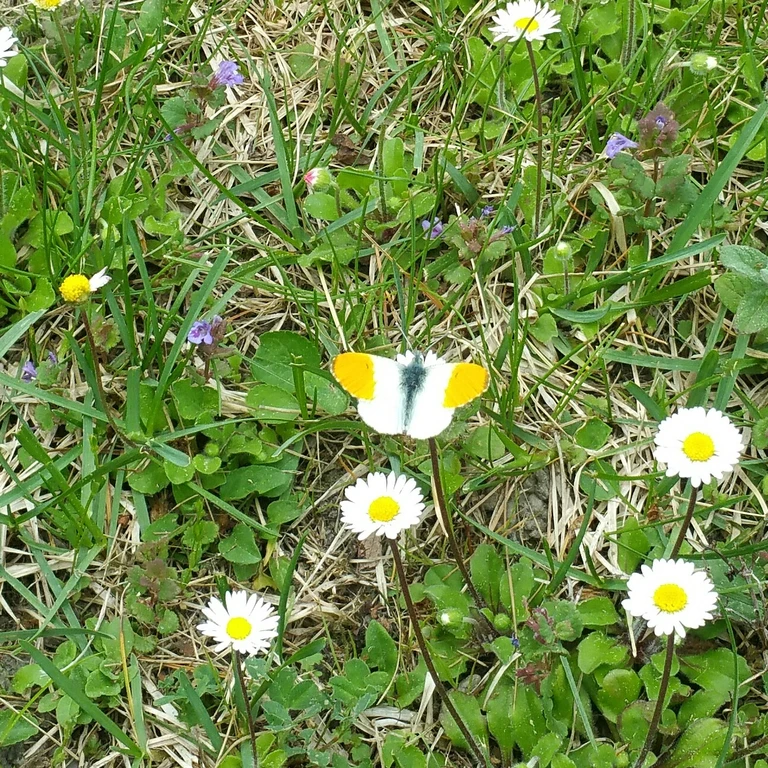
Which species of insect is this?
Anthocharis cardamines
